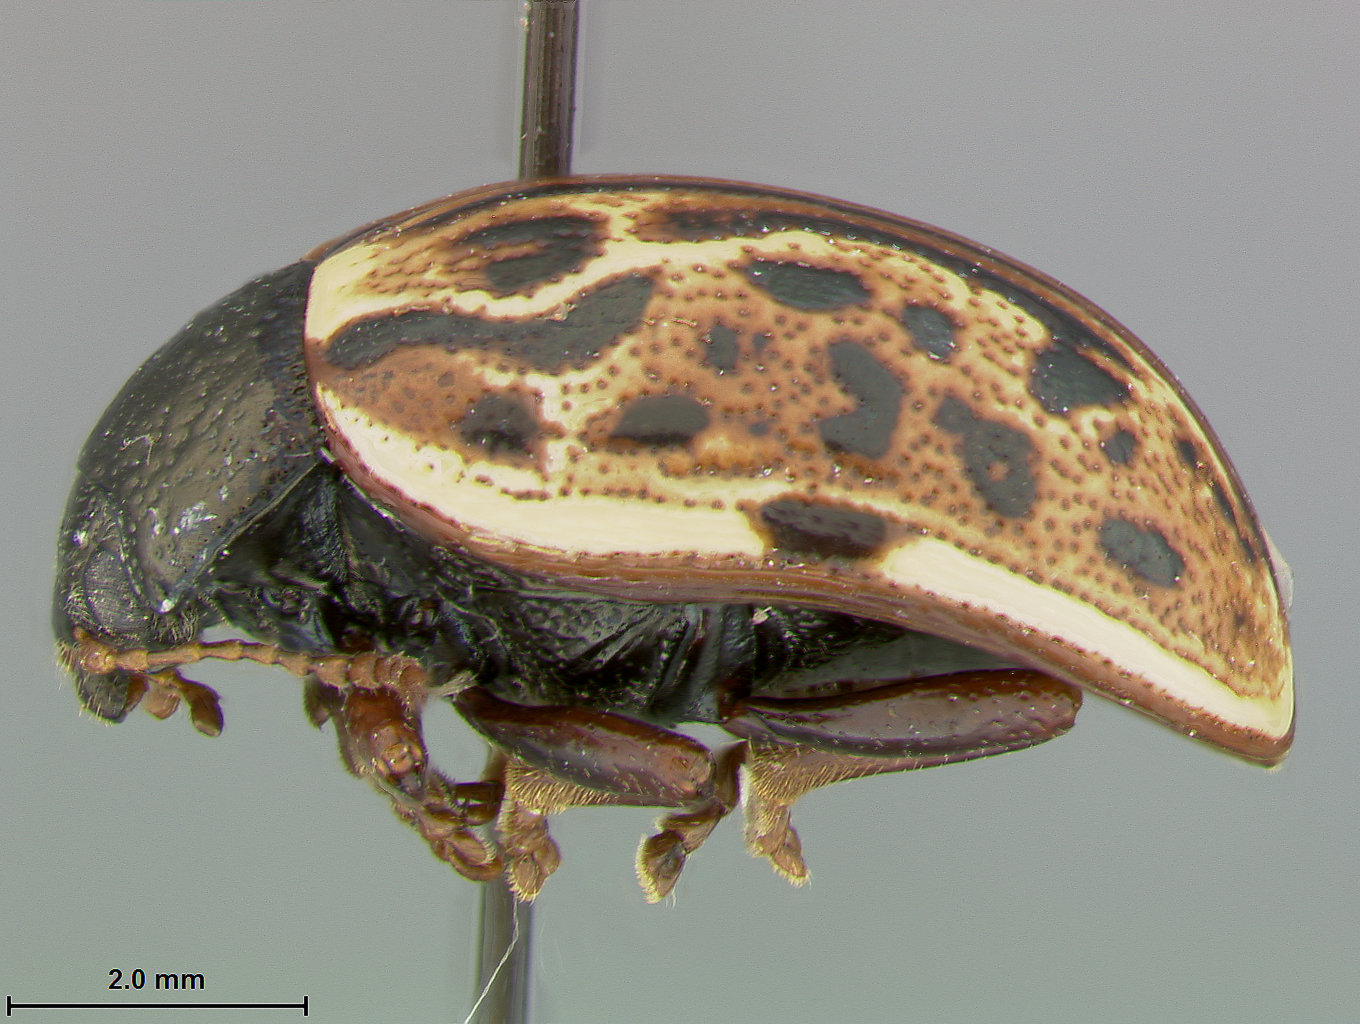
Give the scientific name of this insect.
Calligrapha alni
